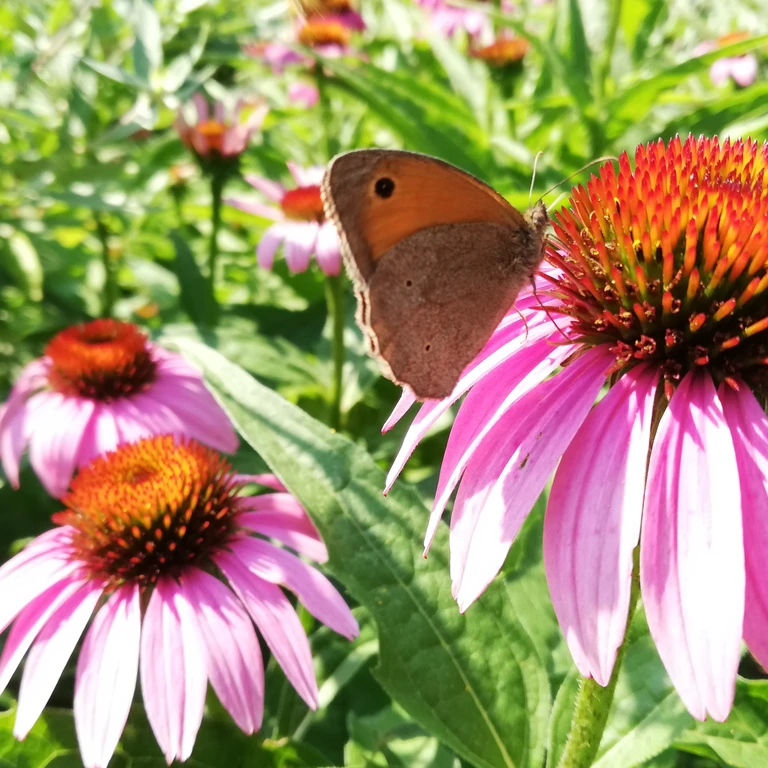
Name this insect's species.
Maniola jurtina
